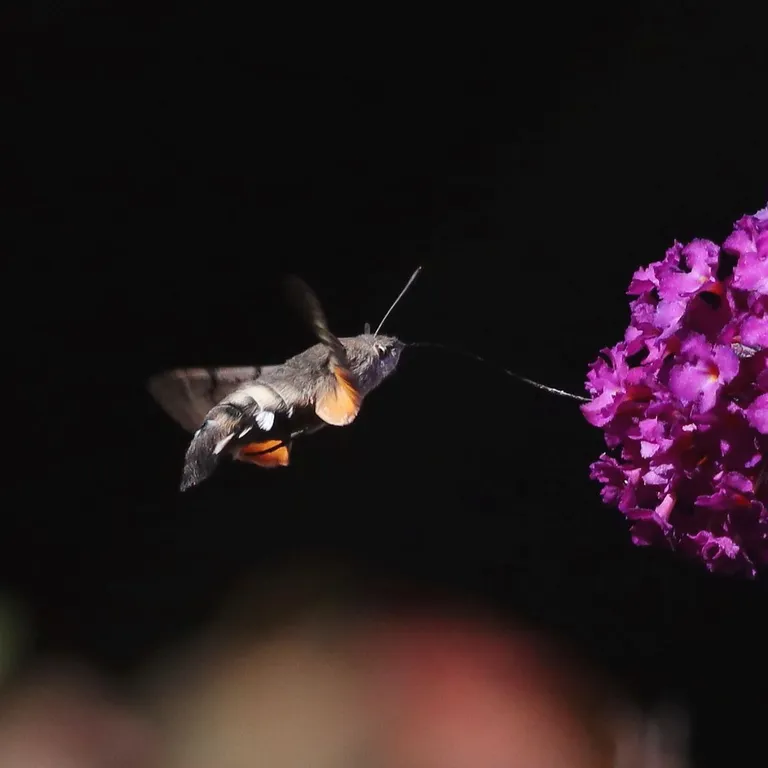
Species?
Macroglossum stellatarum
